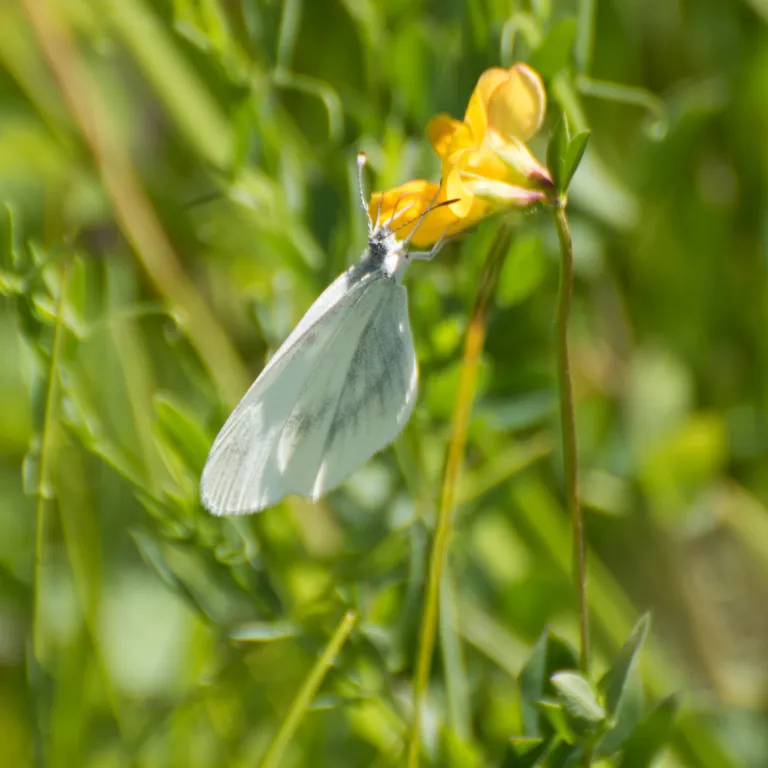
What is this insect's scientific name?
Leptidea sinapis/juvernica
